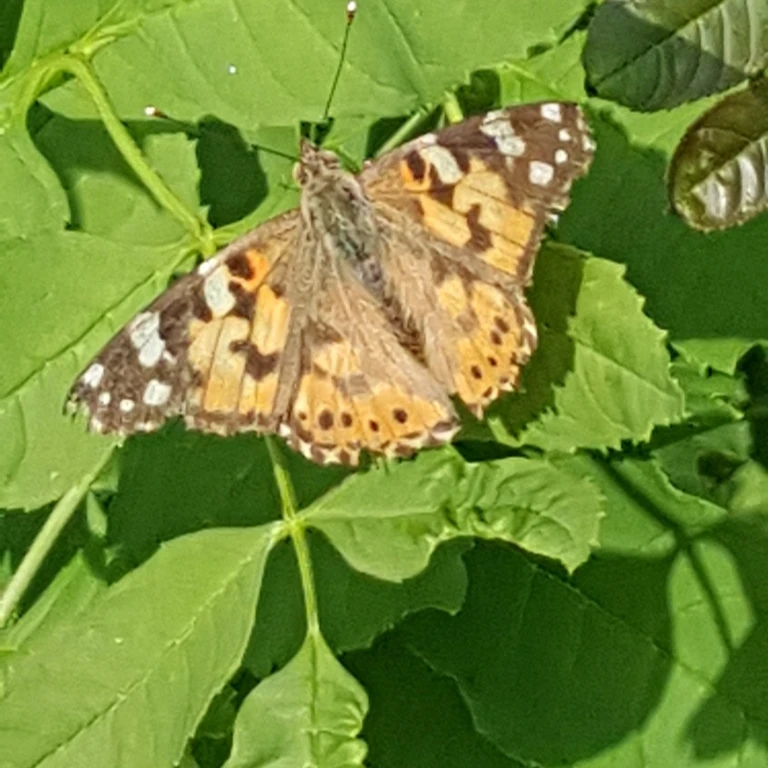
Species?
Vanessa cardui
